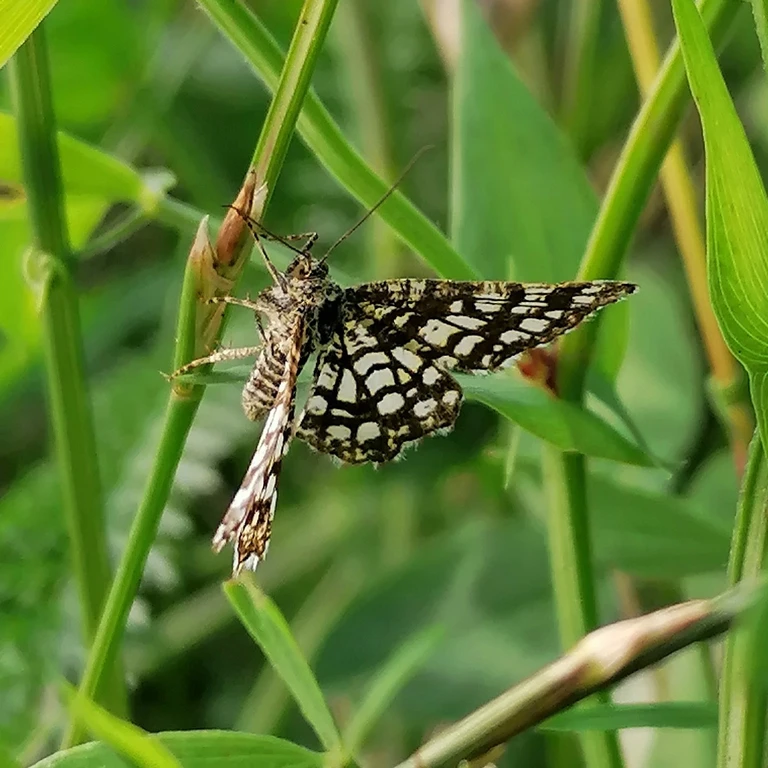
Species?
Chiasmia clathrata
